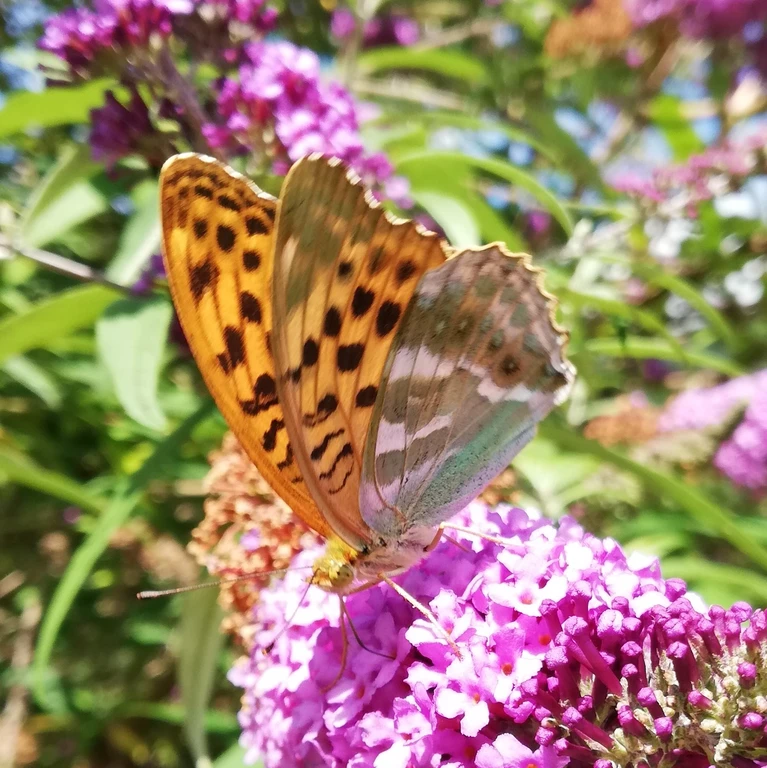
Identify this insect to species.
Argynnis paphia
